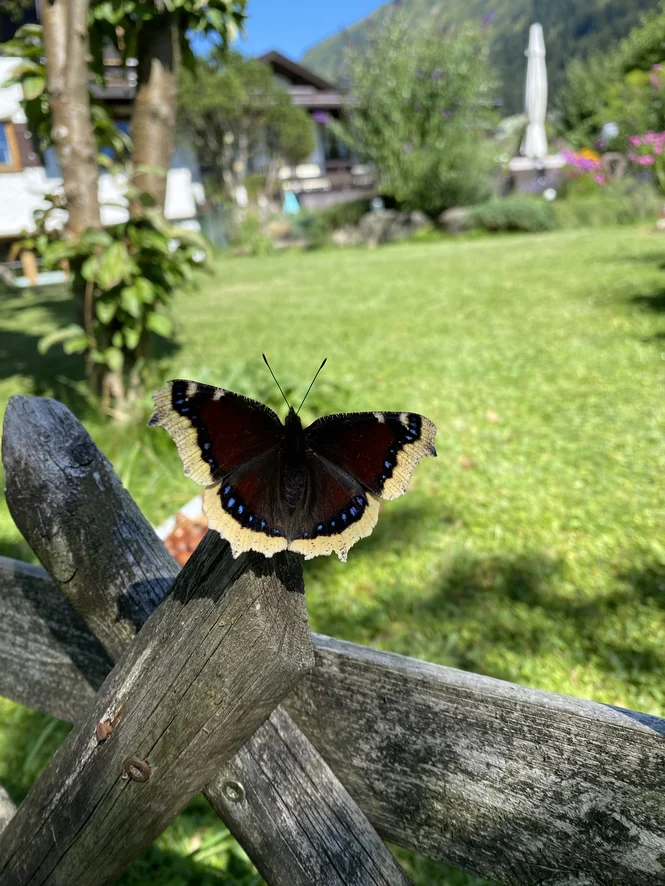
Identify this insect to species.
Nymphalis antiopa
